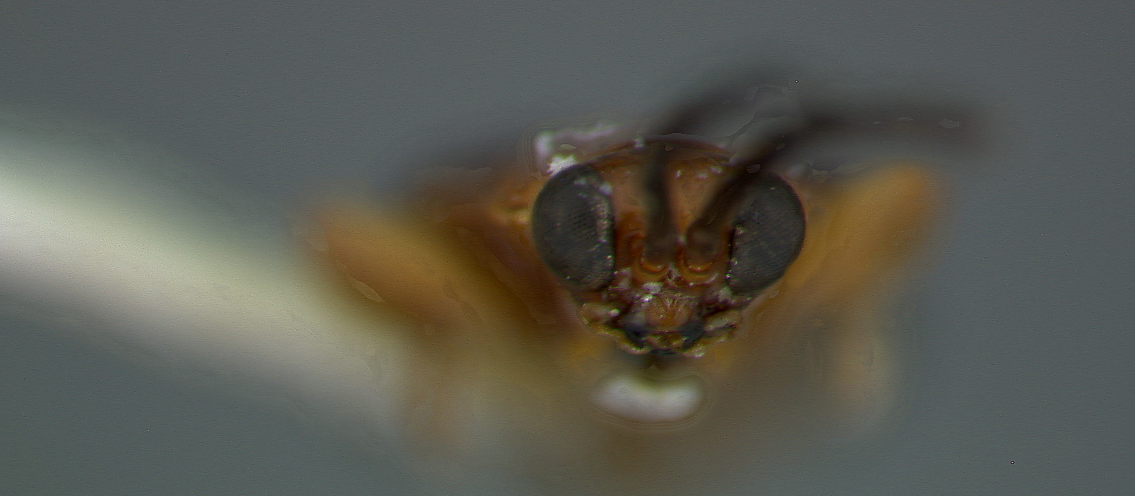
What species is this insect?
Cephaloleia facetus
